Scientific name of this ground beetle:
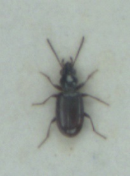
Bembidion normannum
